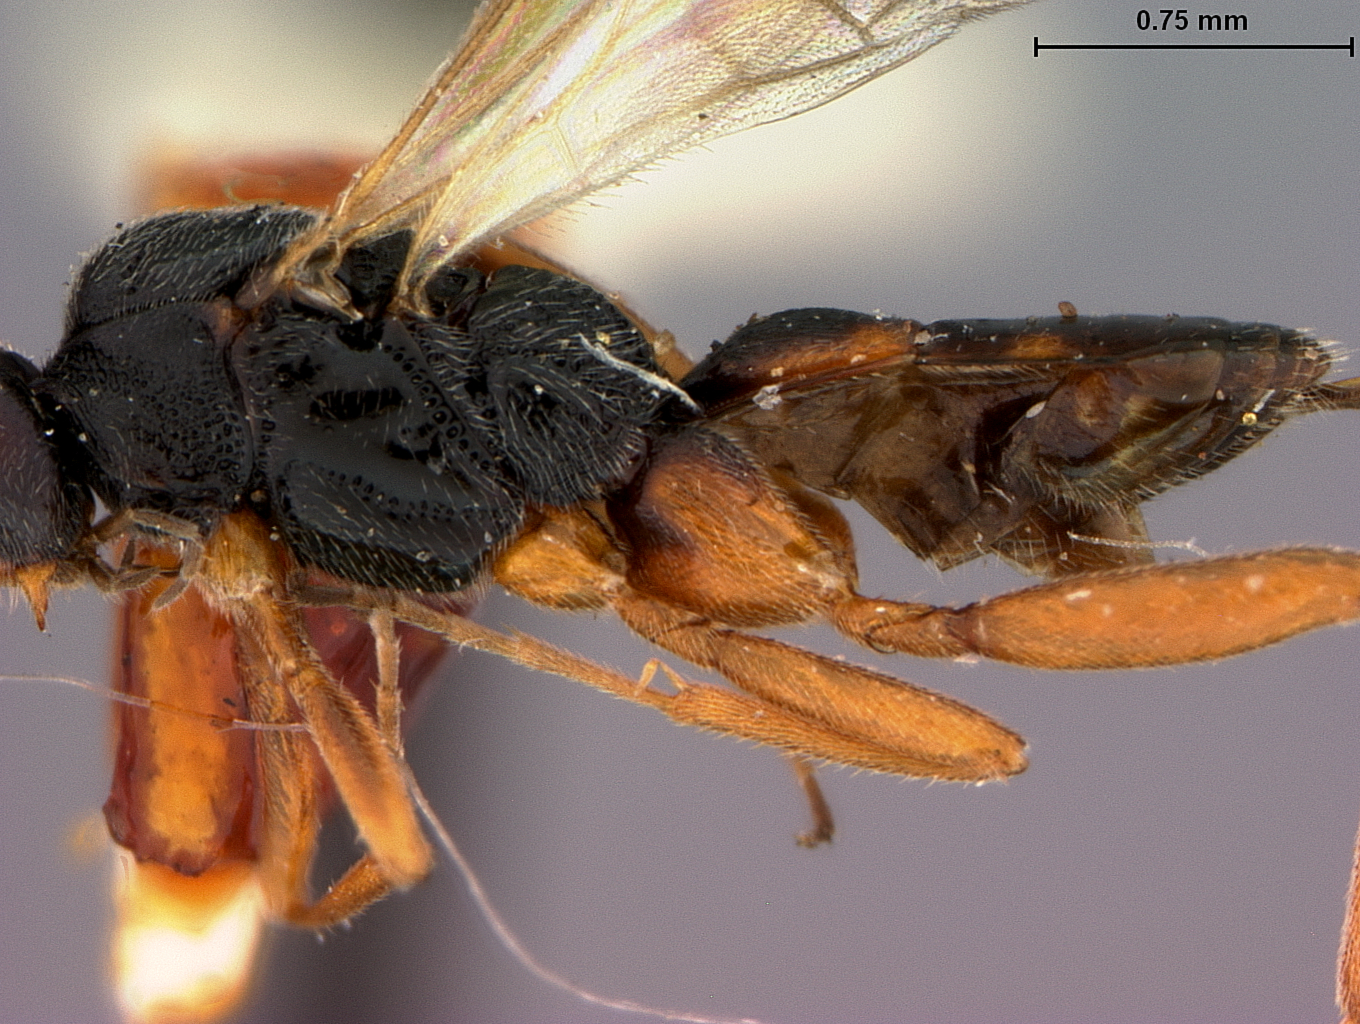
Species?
Orgilus cognatus
